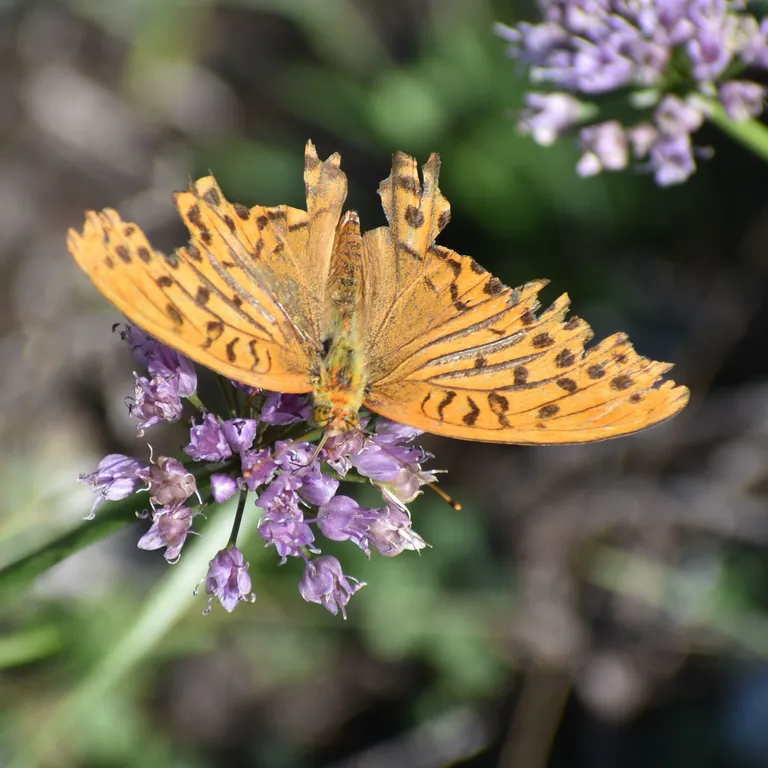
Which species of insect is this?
Argynnis paphia
